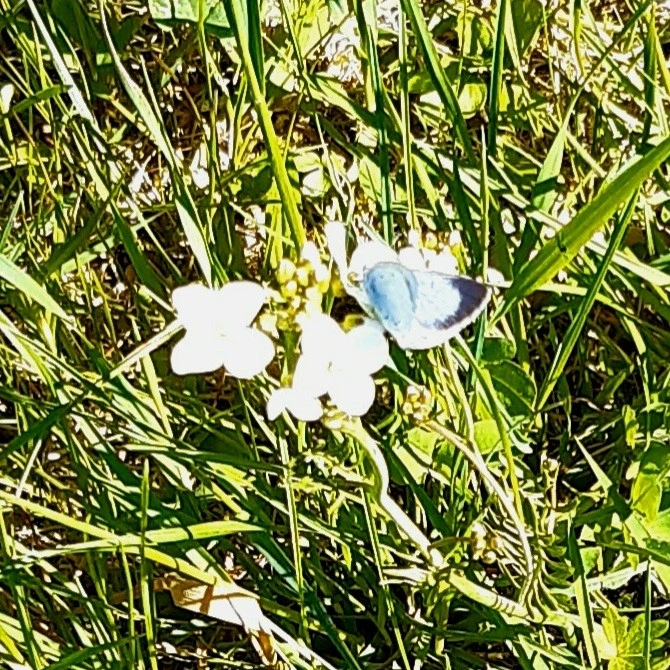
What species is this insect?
Celastrina argiolus
